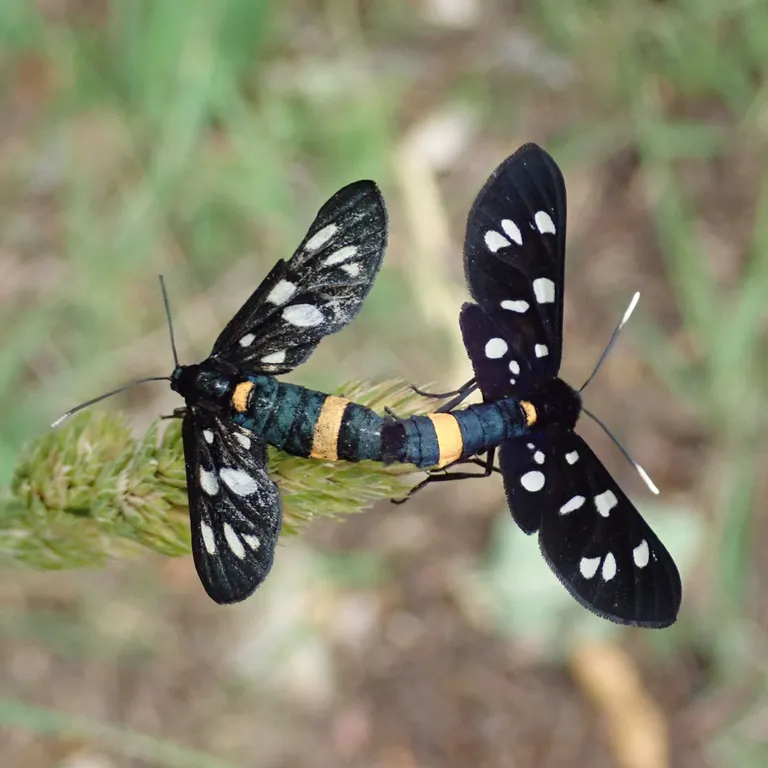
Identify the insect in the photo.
Amata phegea
